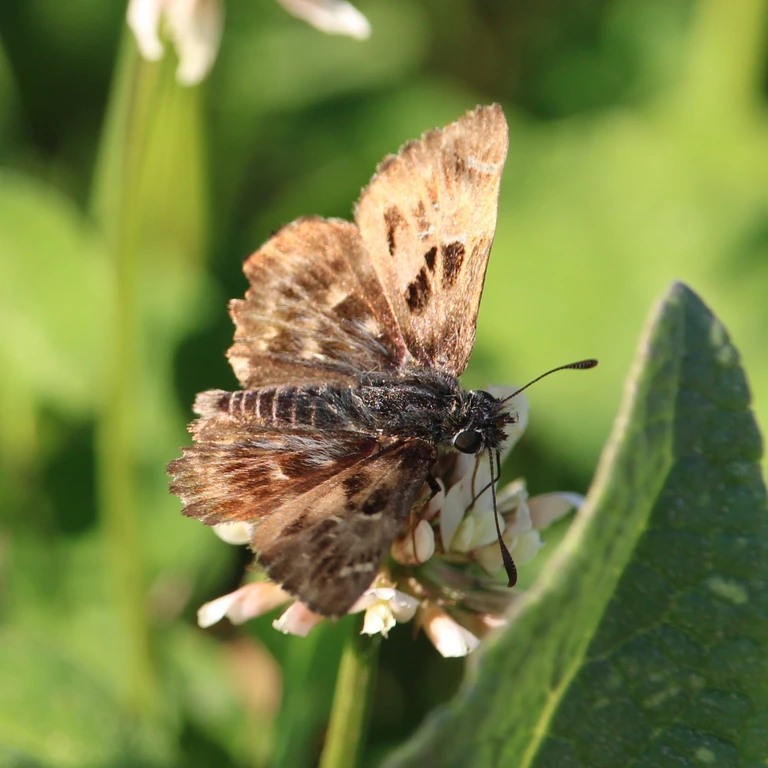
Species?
Carcharodus alceae
